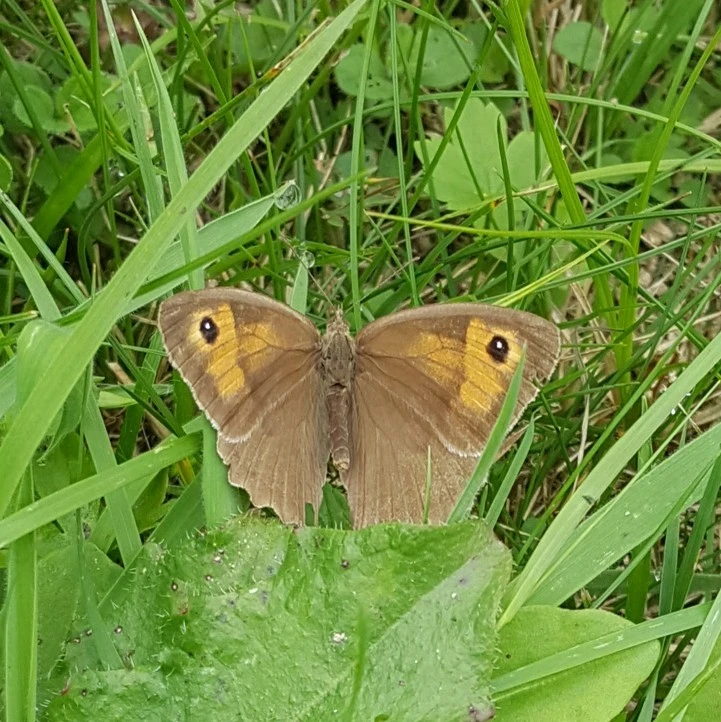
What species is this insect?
Maniola jurtina
